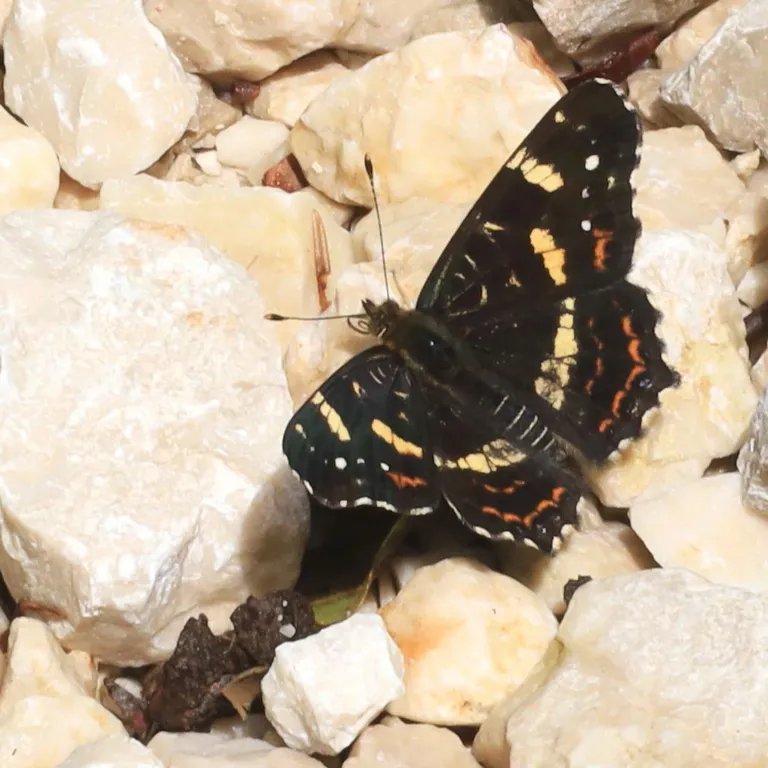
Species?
Araschnia levana
